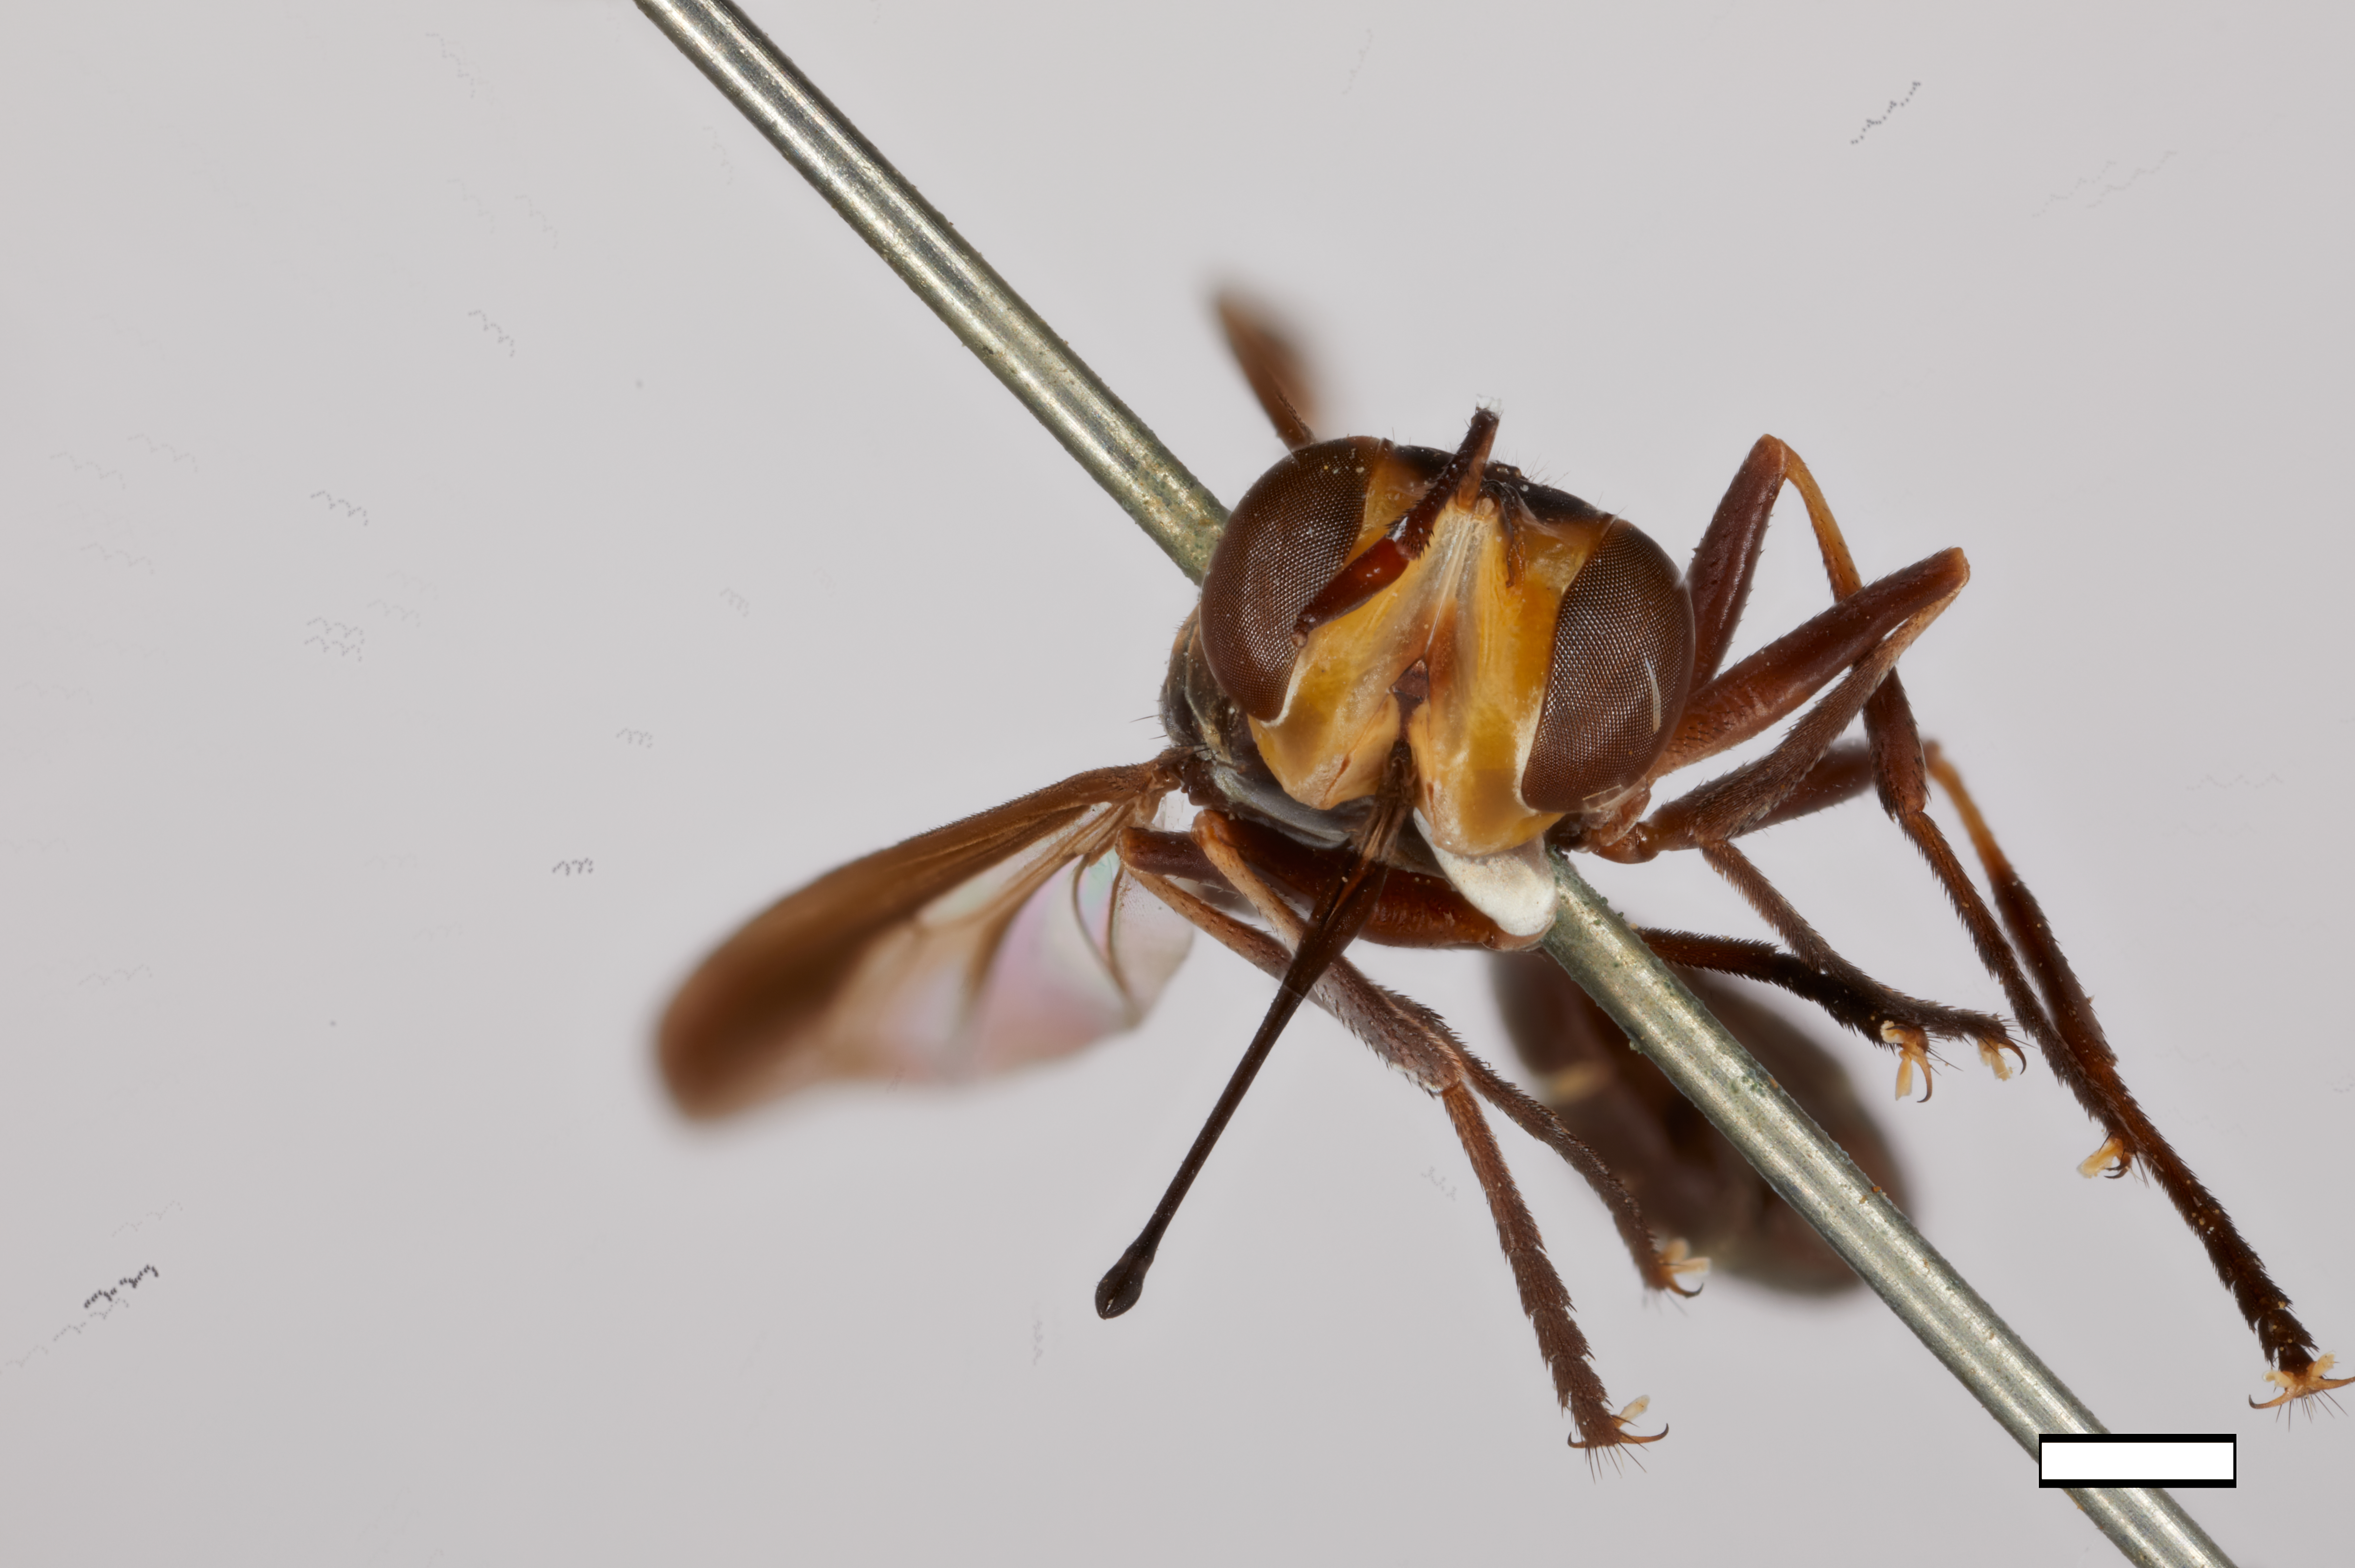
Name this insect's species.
Conops gracilior (also Physoconops gracilior)
